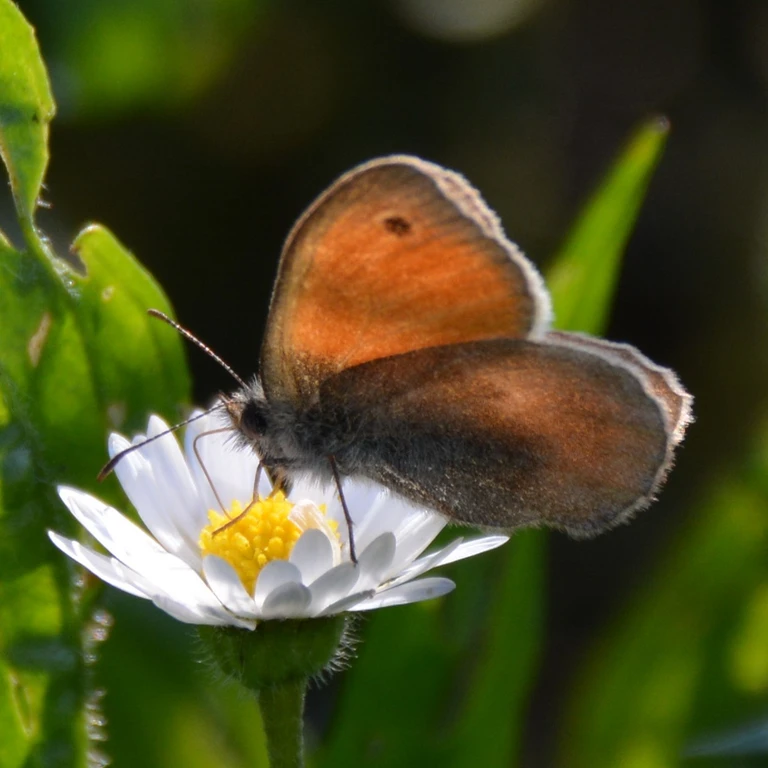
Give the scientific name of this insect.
Coenonympha pamphilus
